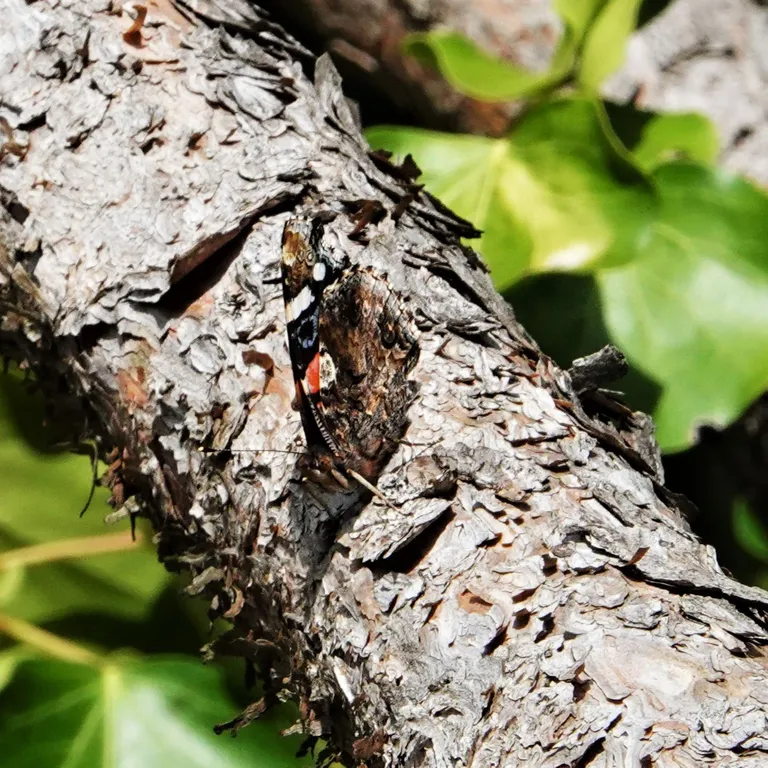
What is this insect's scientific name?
Vanessa atalanta
